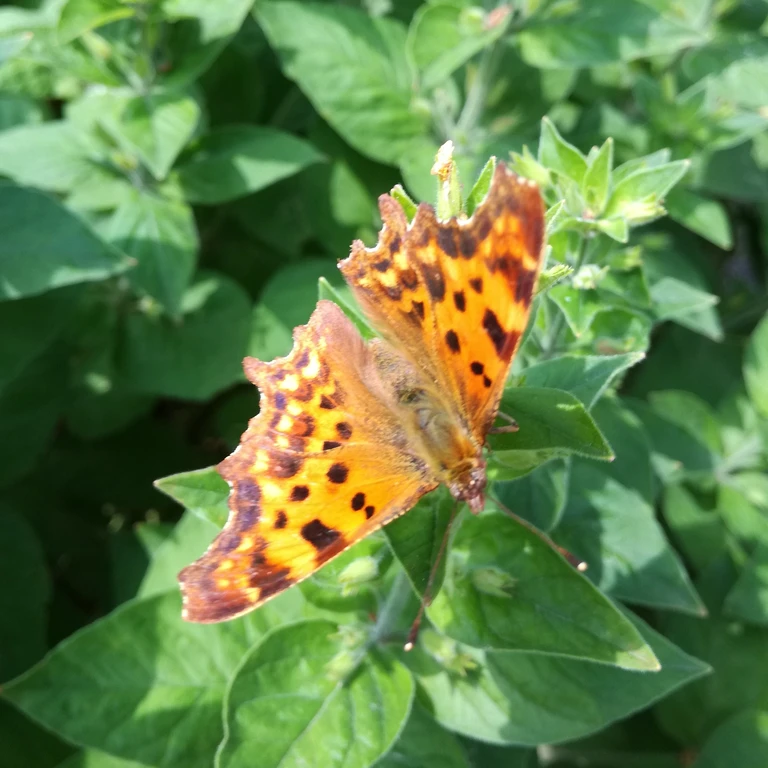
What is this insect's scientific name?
Polygonia c-album
